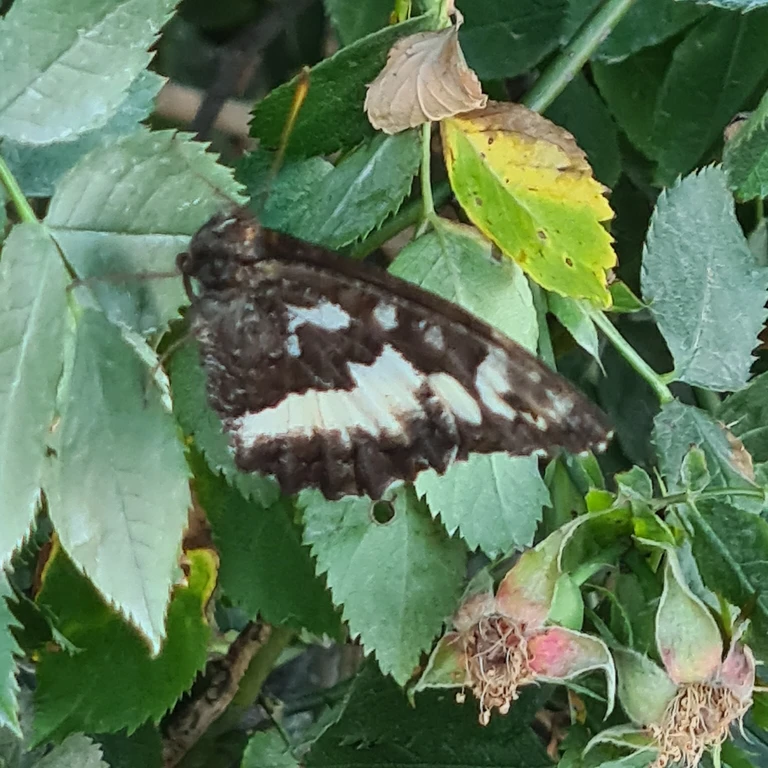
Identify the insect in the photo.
Brintesia circe
